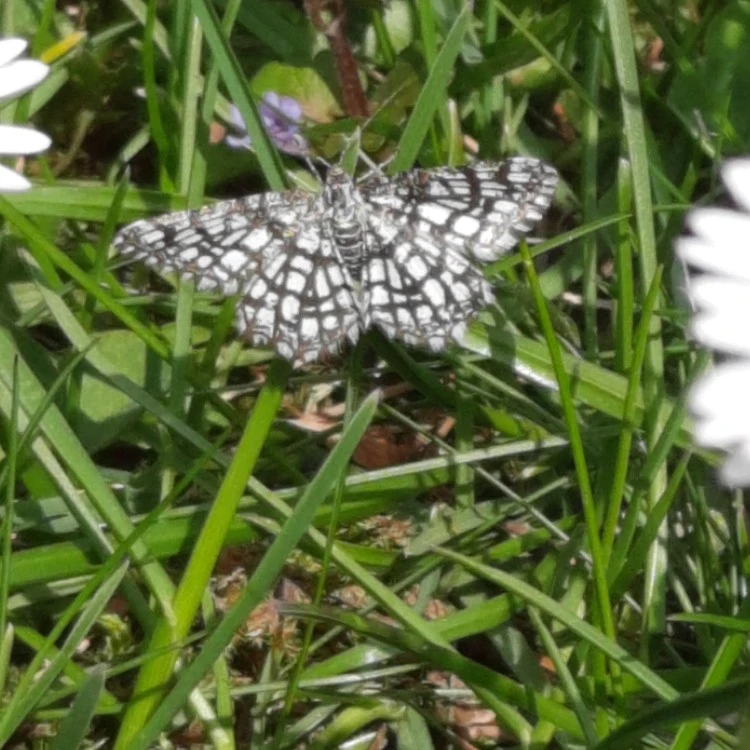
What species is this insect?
Chiasmia clathrata
